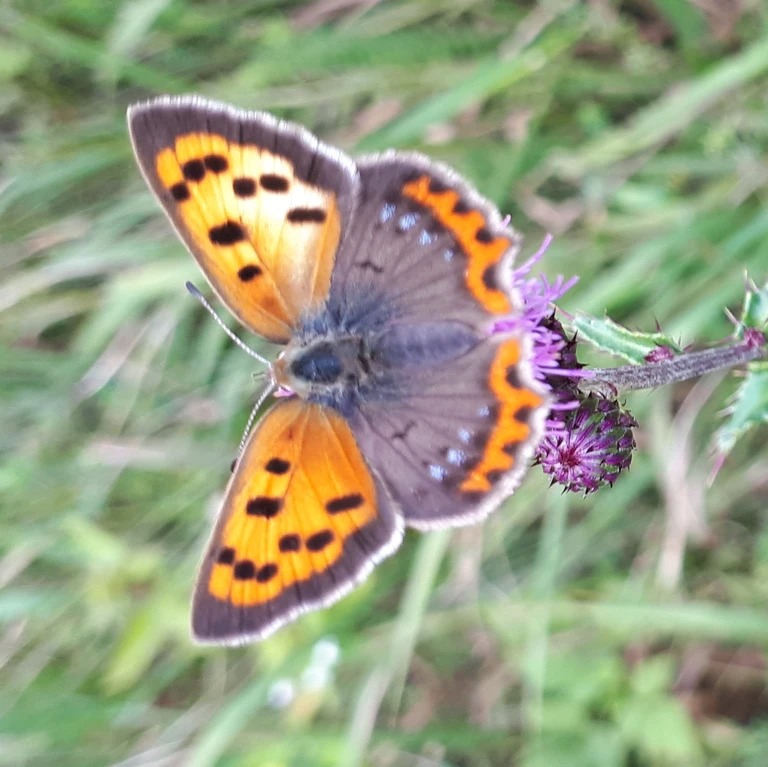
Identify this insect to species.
Lycaena phlaeas
